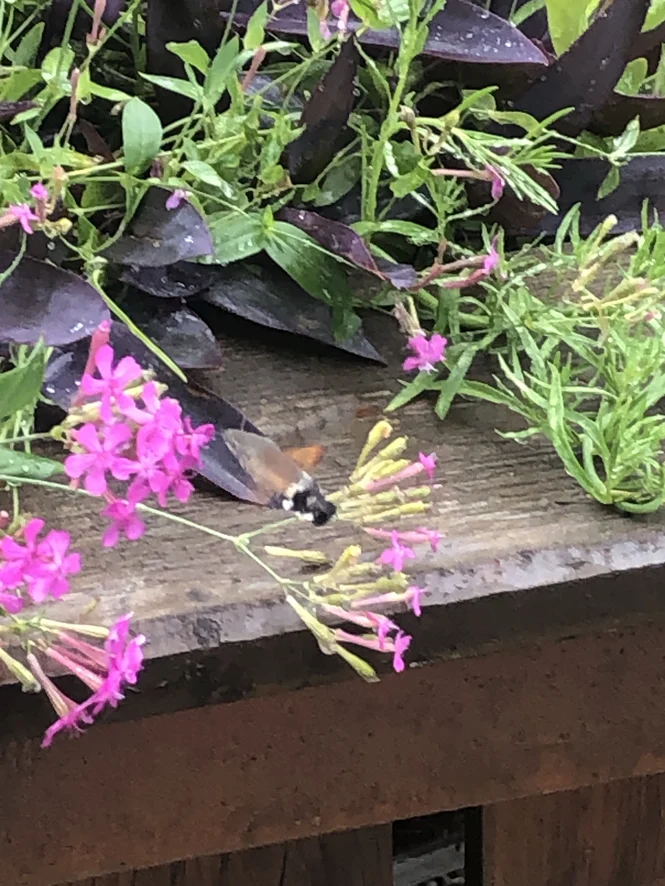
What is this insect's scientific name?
Macroglossum stellatarum
